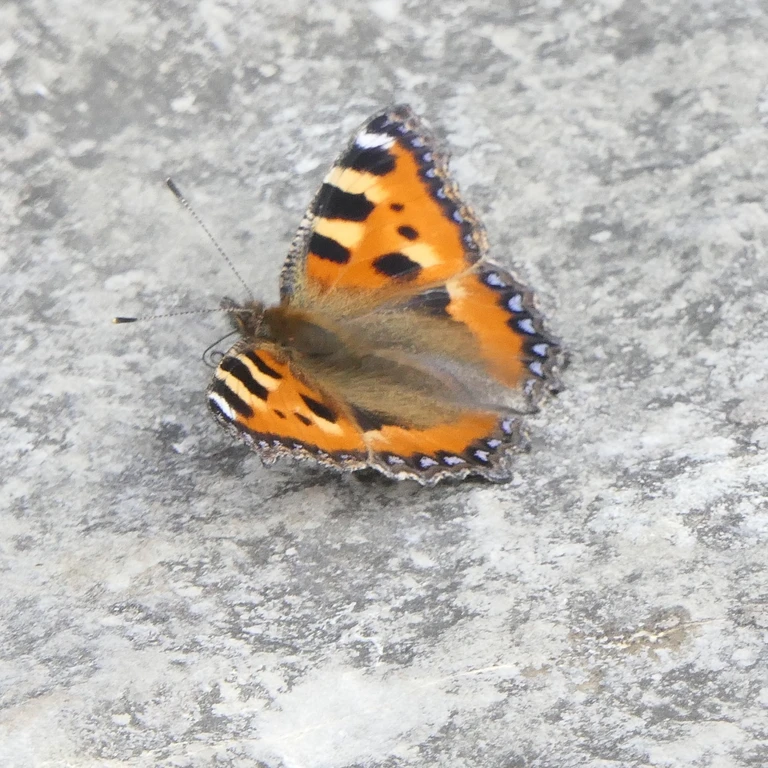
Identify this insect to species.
Aglais urticae
